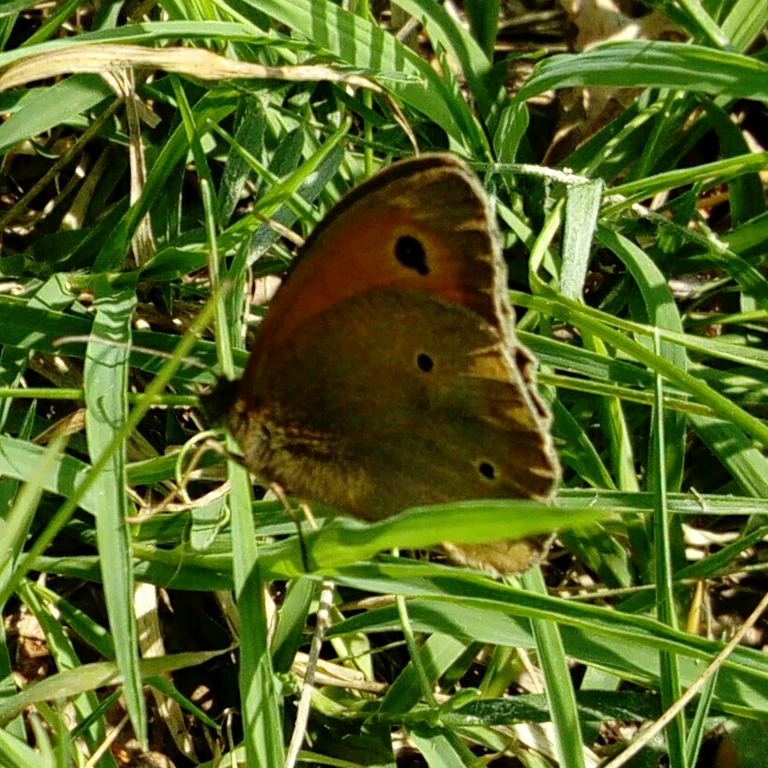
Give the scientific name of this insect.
Maniola jurtina
